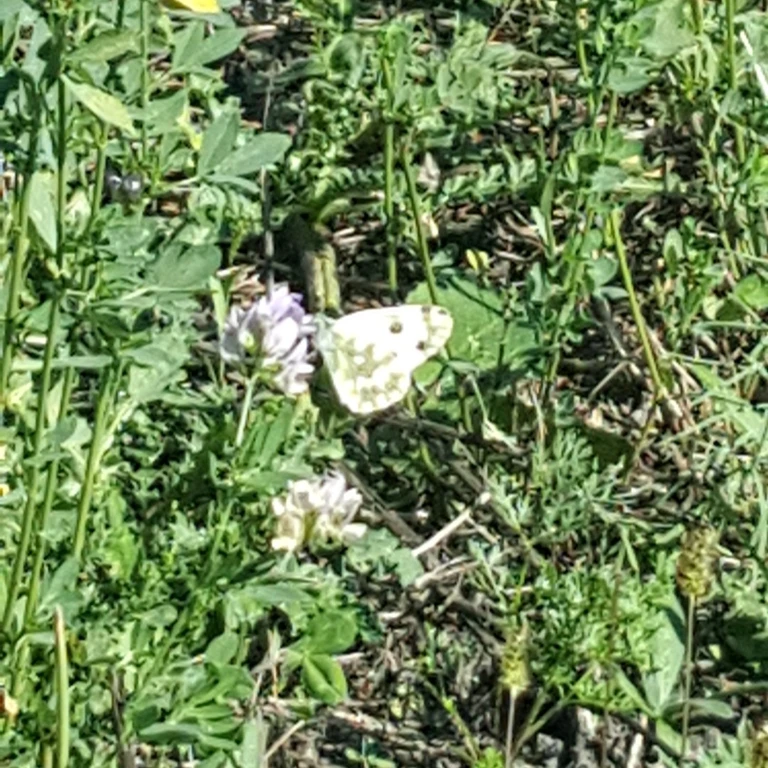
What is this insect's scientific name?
Pontia edusa
